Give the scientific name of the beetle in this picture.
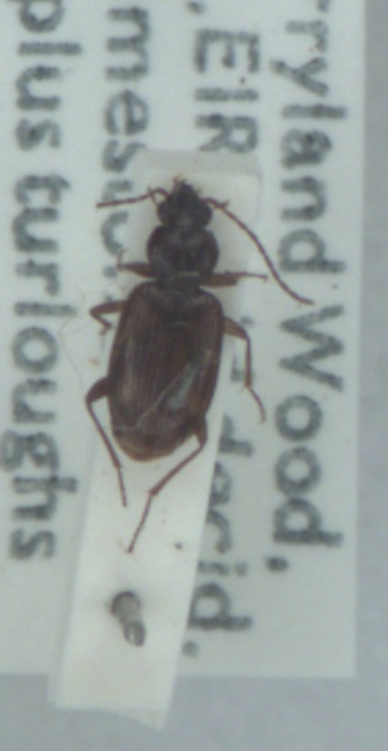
Bembidion dentellum
